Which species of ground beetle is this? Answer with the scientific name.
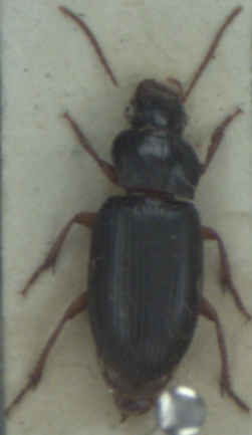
Ophonus rufibarbis
